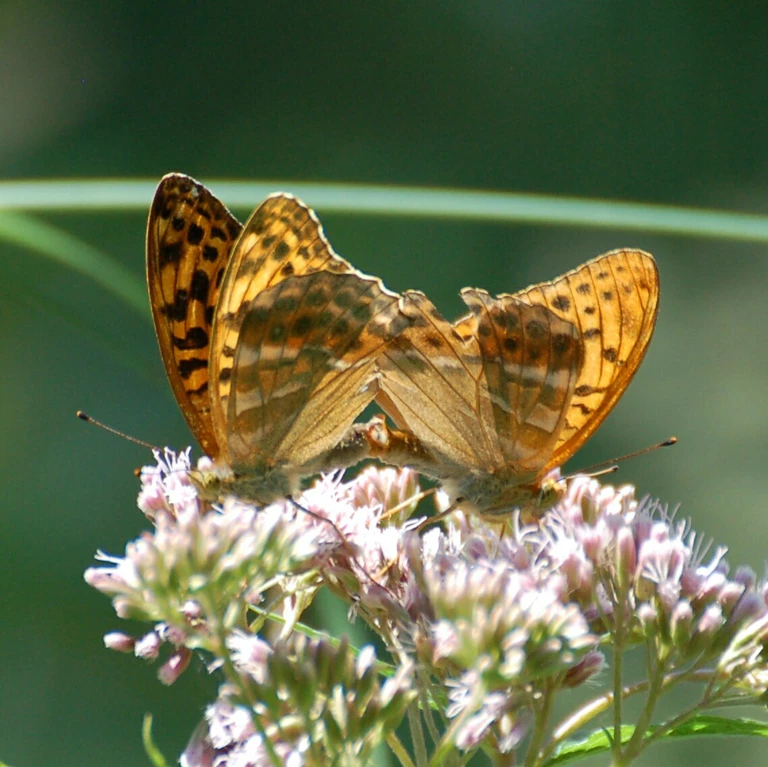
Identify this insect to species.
Argynnis paphia
